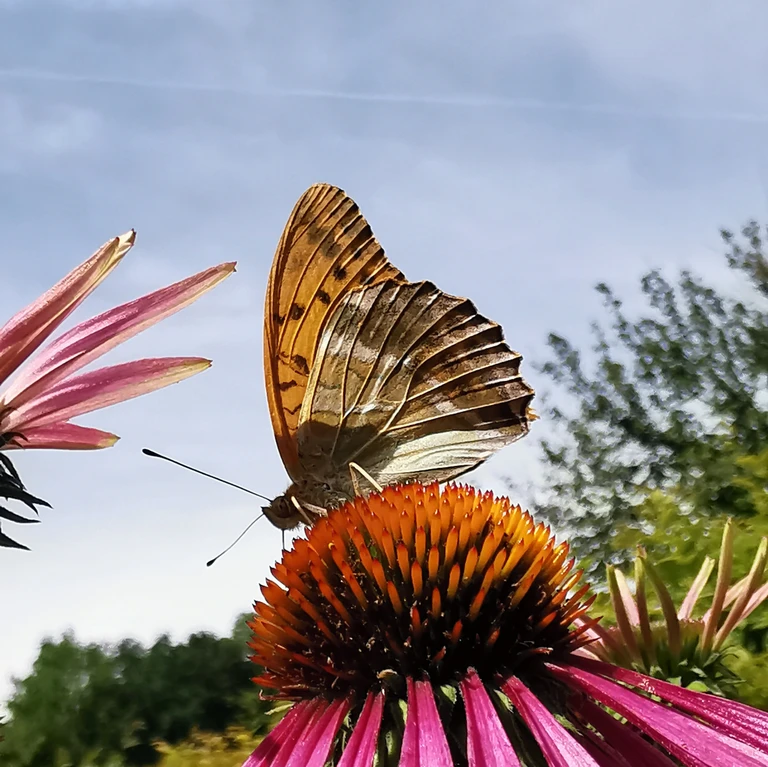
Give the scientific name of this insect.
Argynnis paphia
